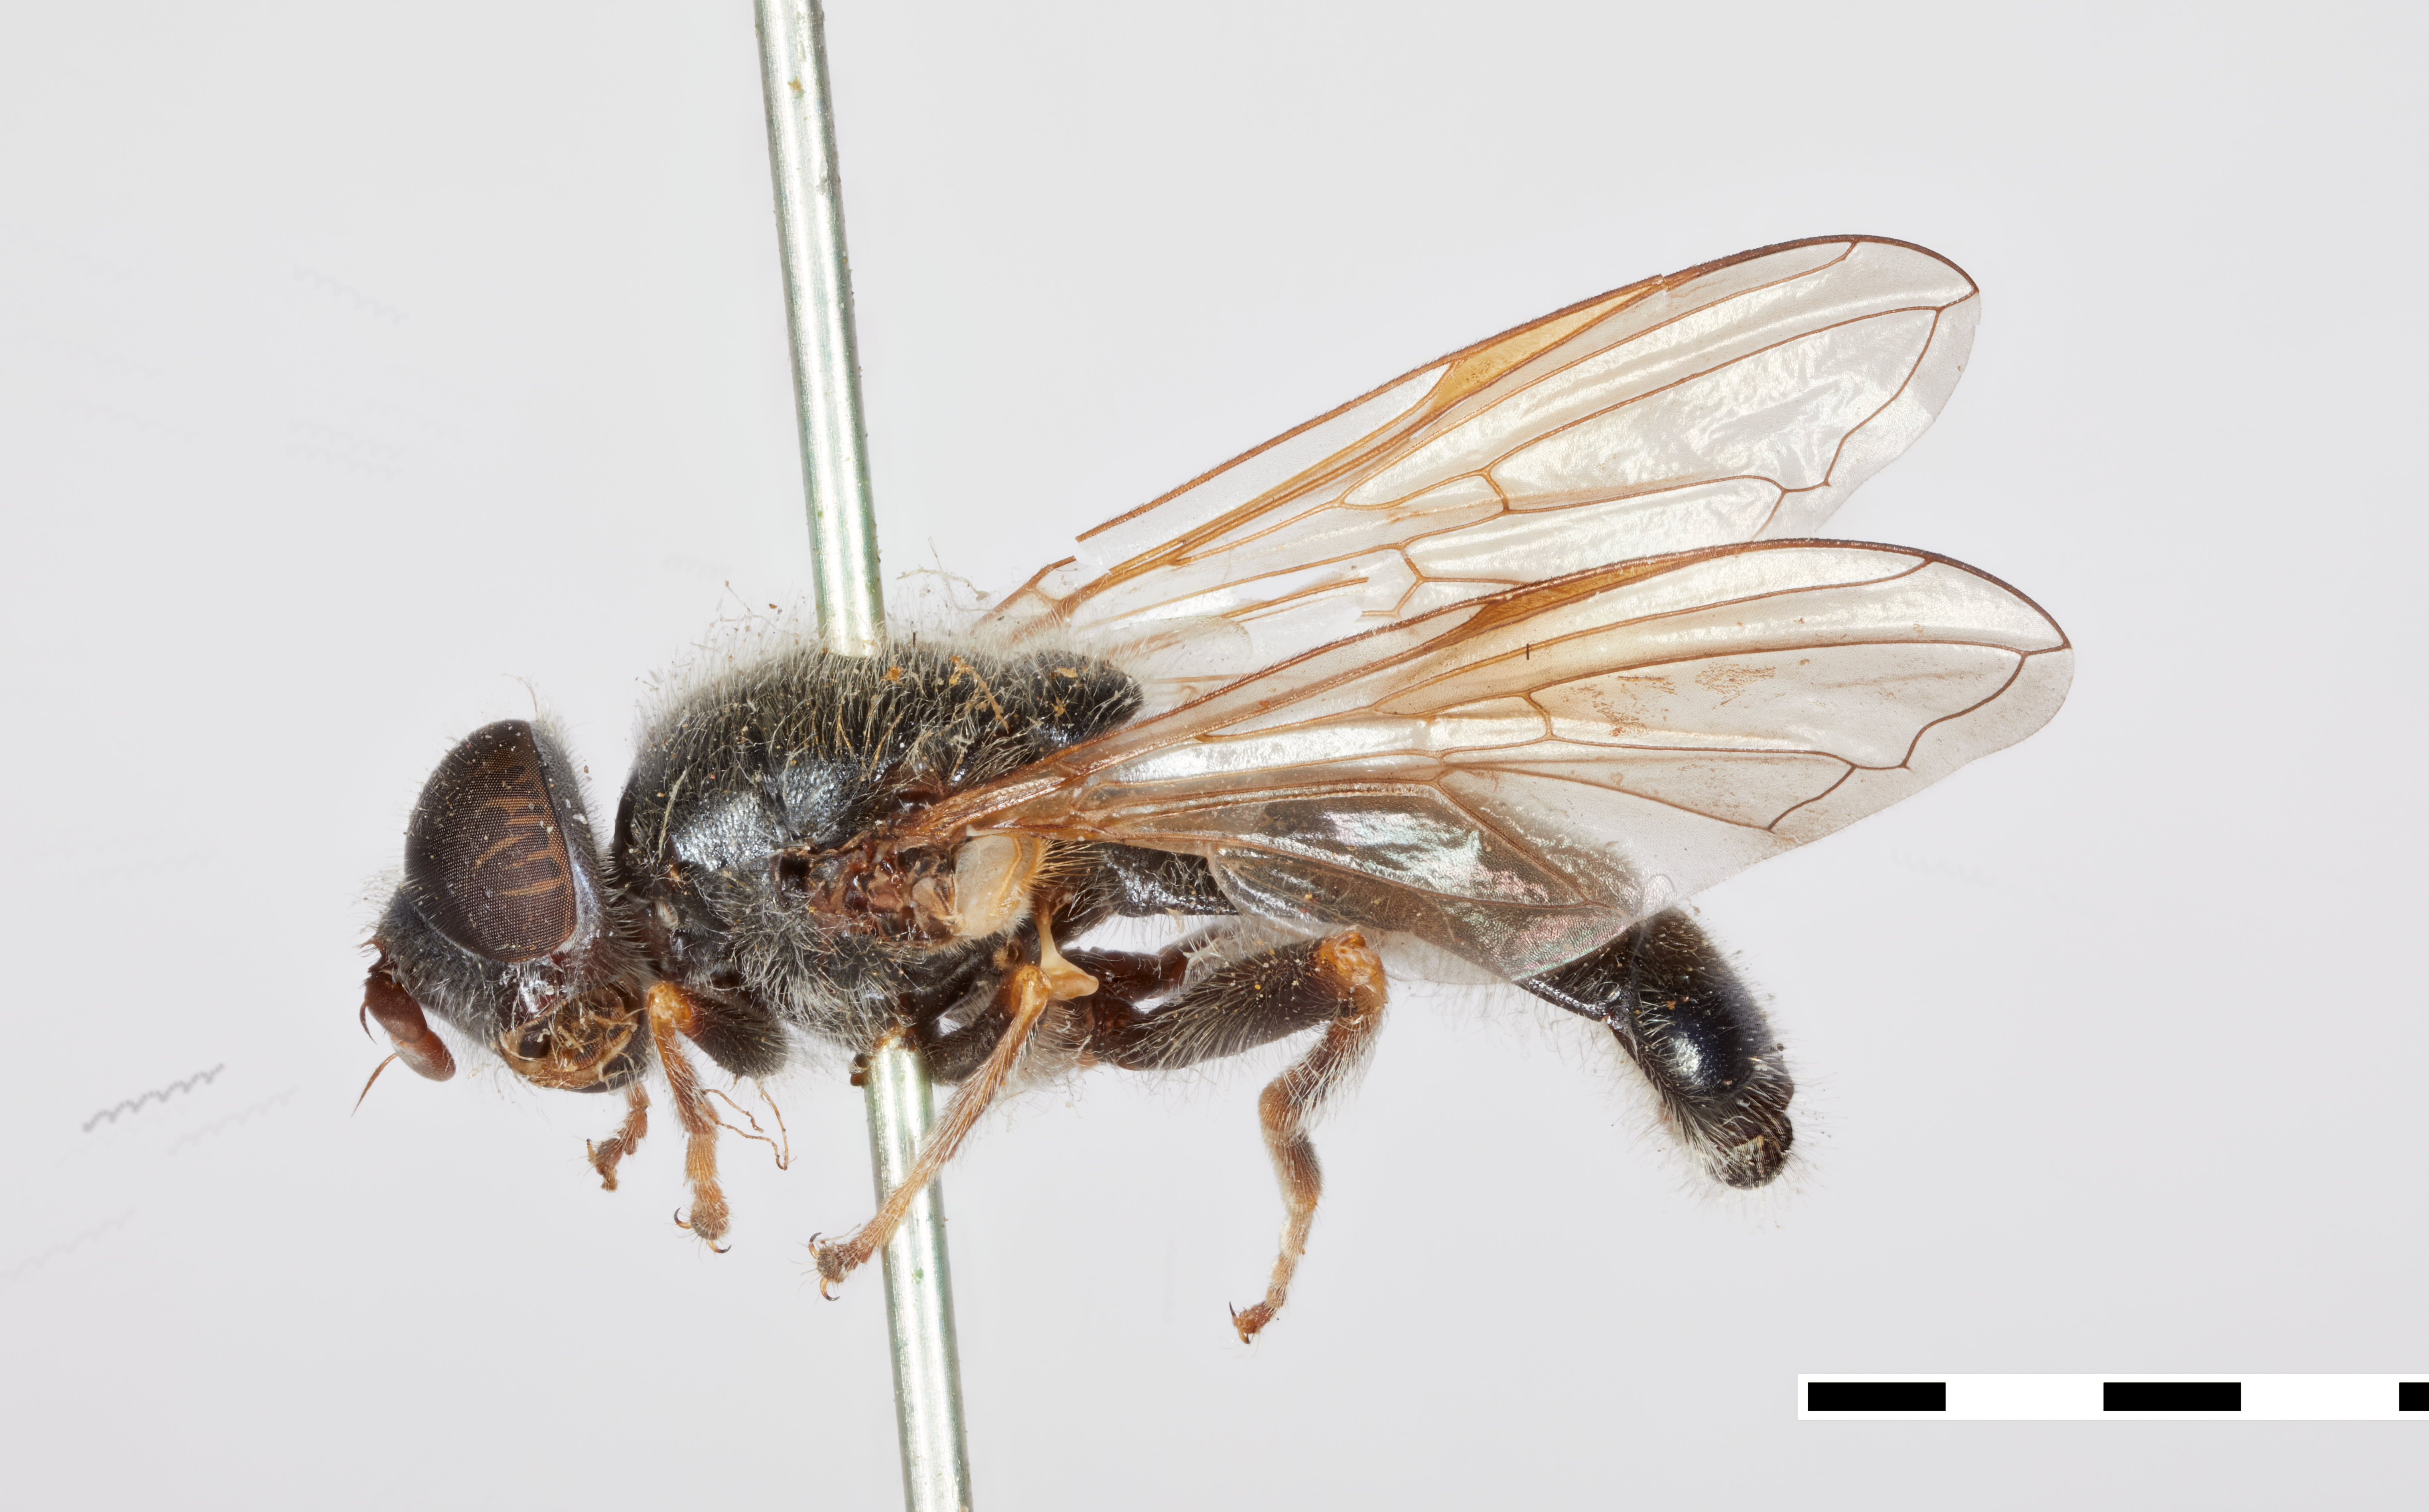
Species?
Pipiza albipilosa
